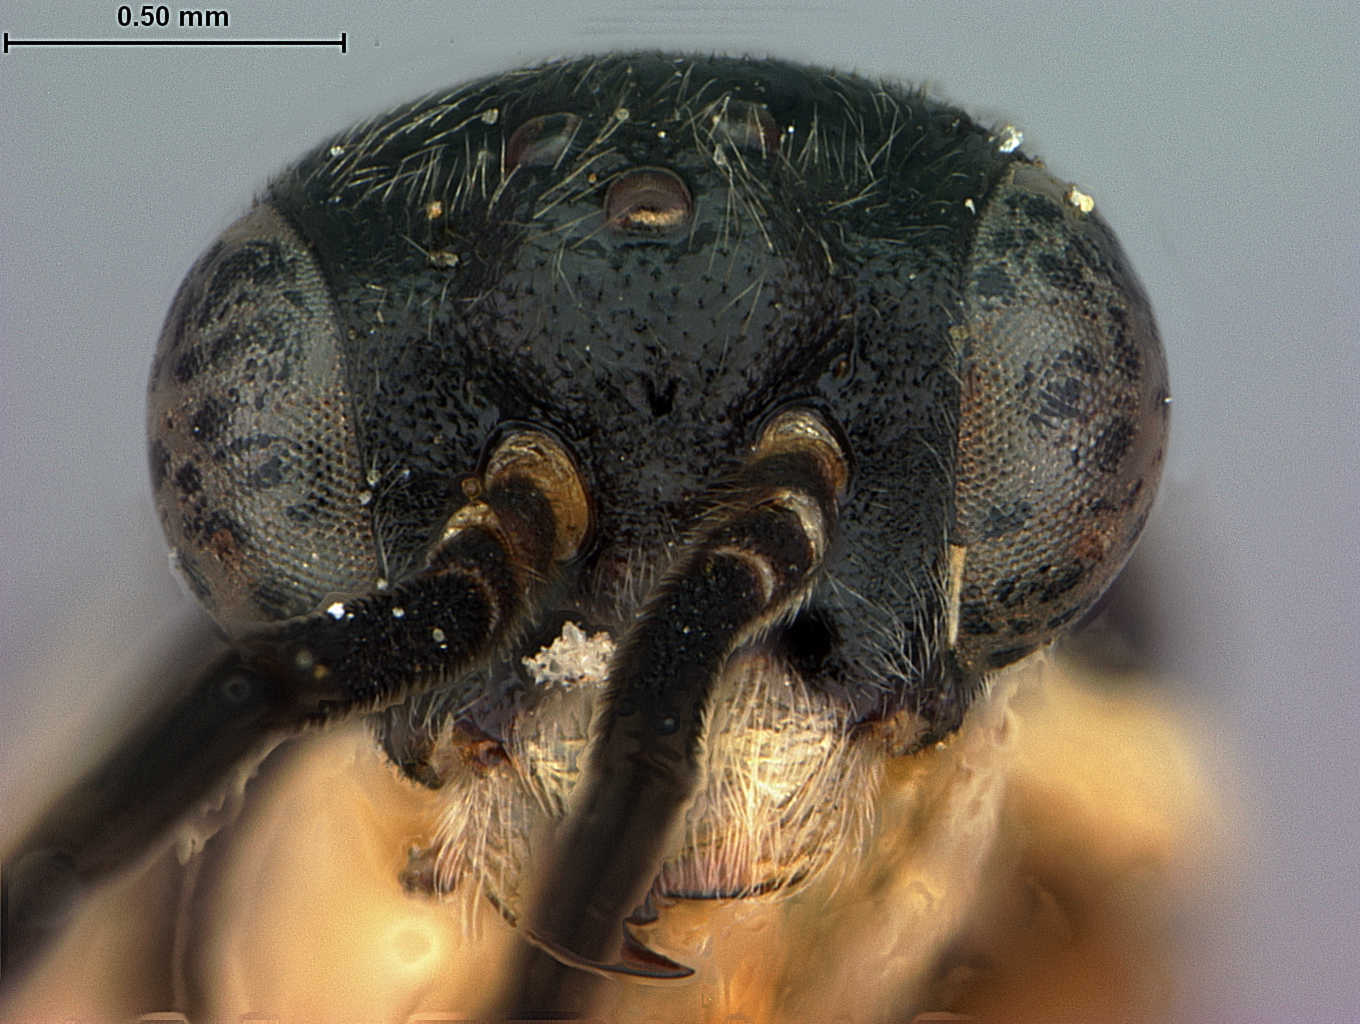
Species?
Ametastegia becra
